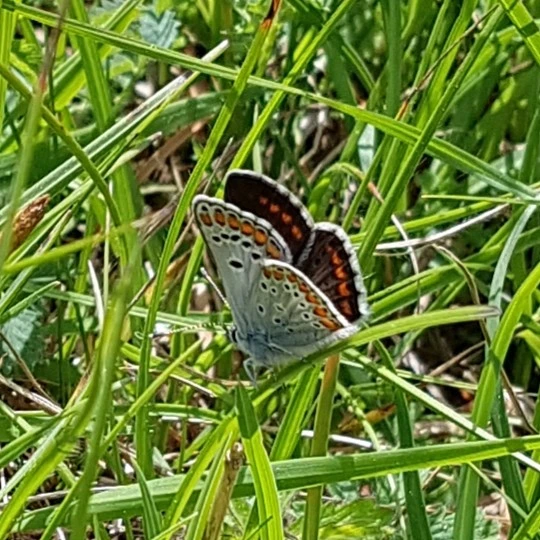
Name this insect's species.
Aricia agestis/artaxerxes
